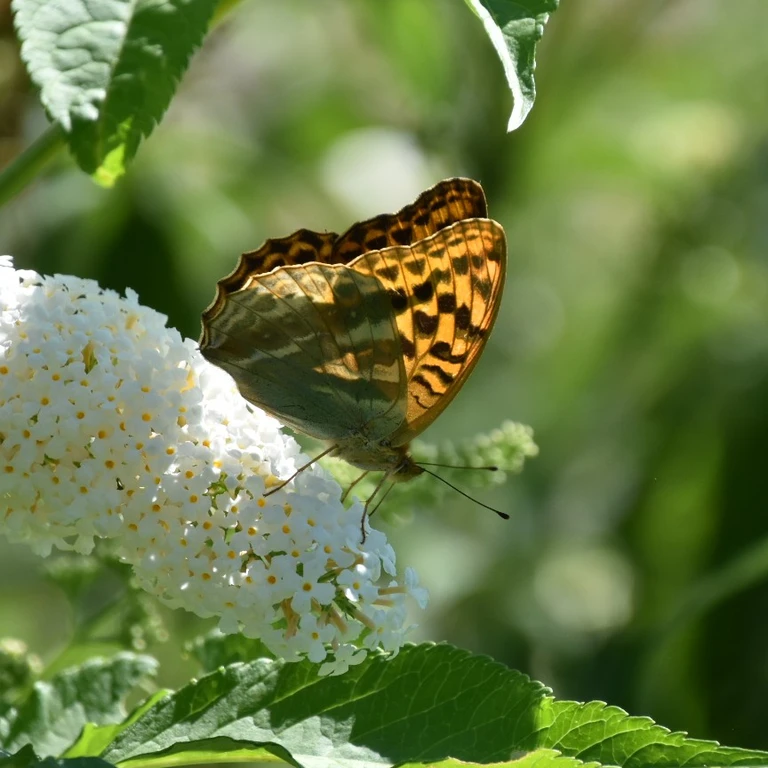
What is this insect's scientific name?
Argynnis paphia
